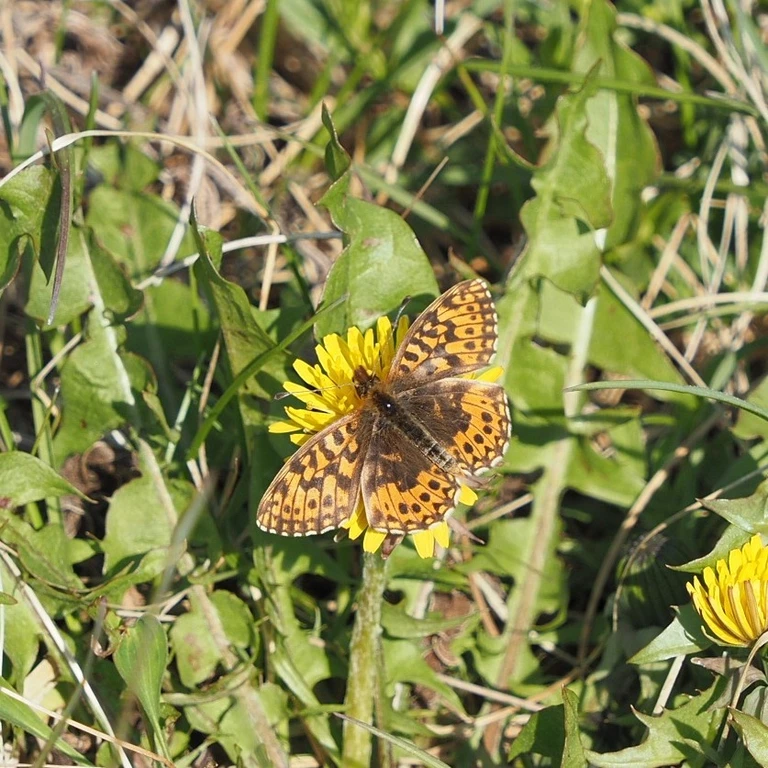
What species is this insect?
Boloria dia
